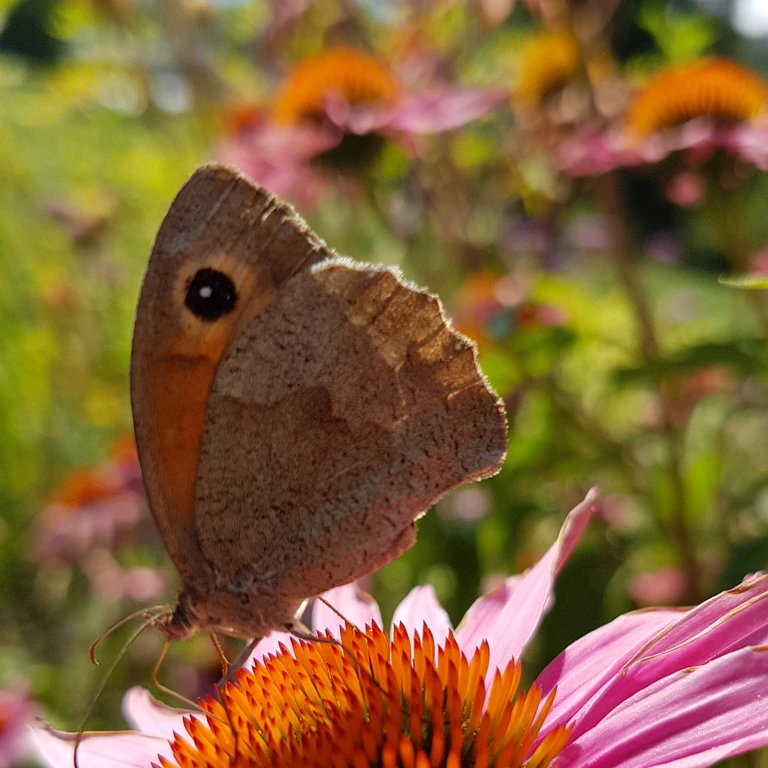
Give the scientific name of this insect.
Maniola jurtina
